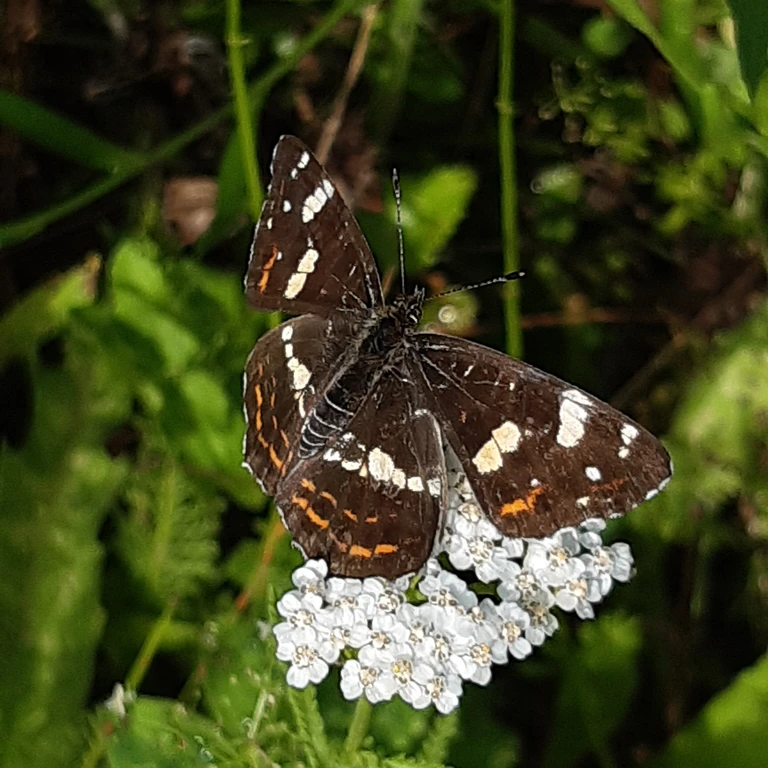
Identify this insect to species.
Araschnia levana
